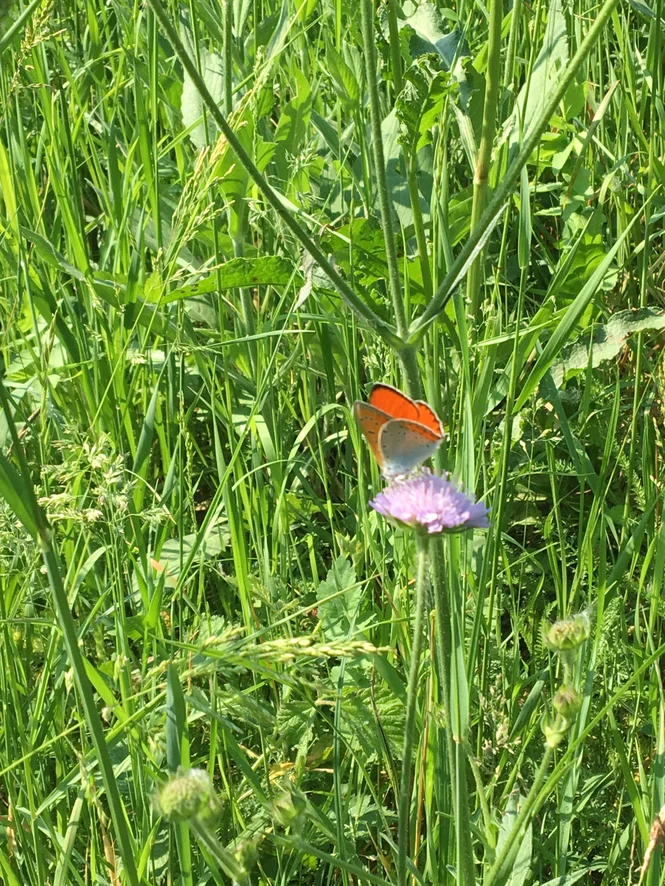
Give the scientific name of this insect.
Lycaena dispar
